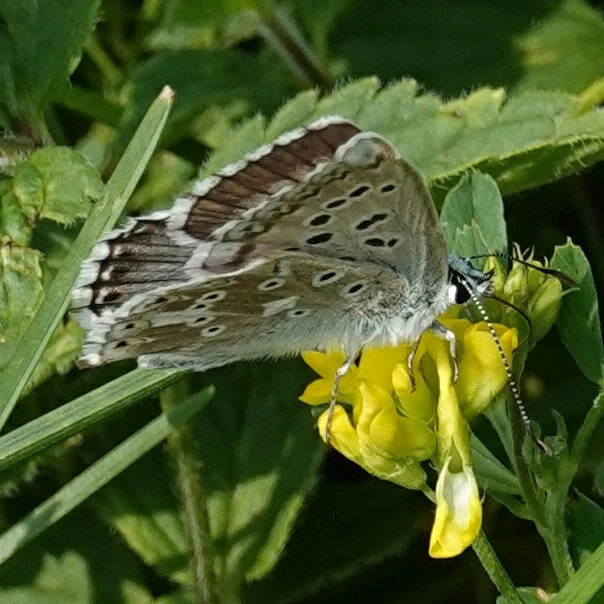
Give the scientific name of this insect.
Lysandra coridon
